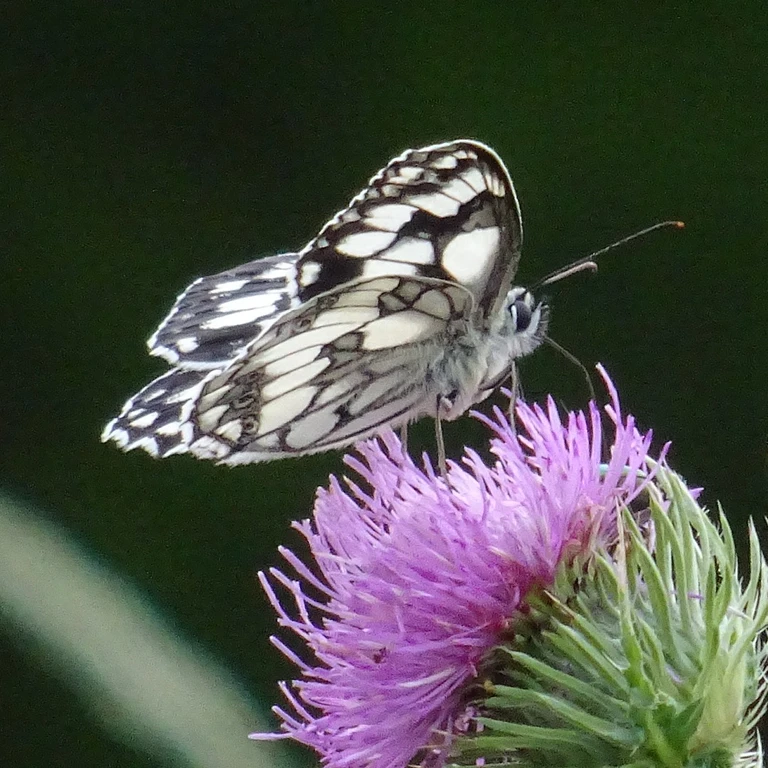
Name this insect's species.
Melanargia galathea
